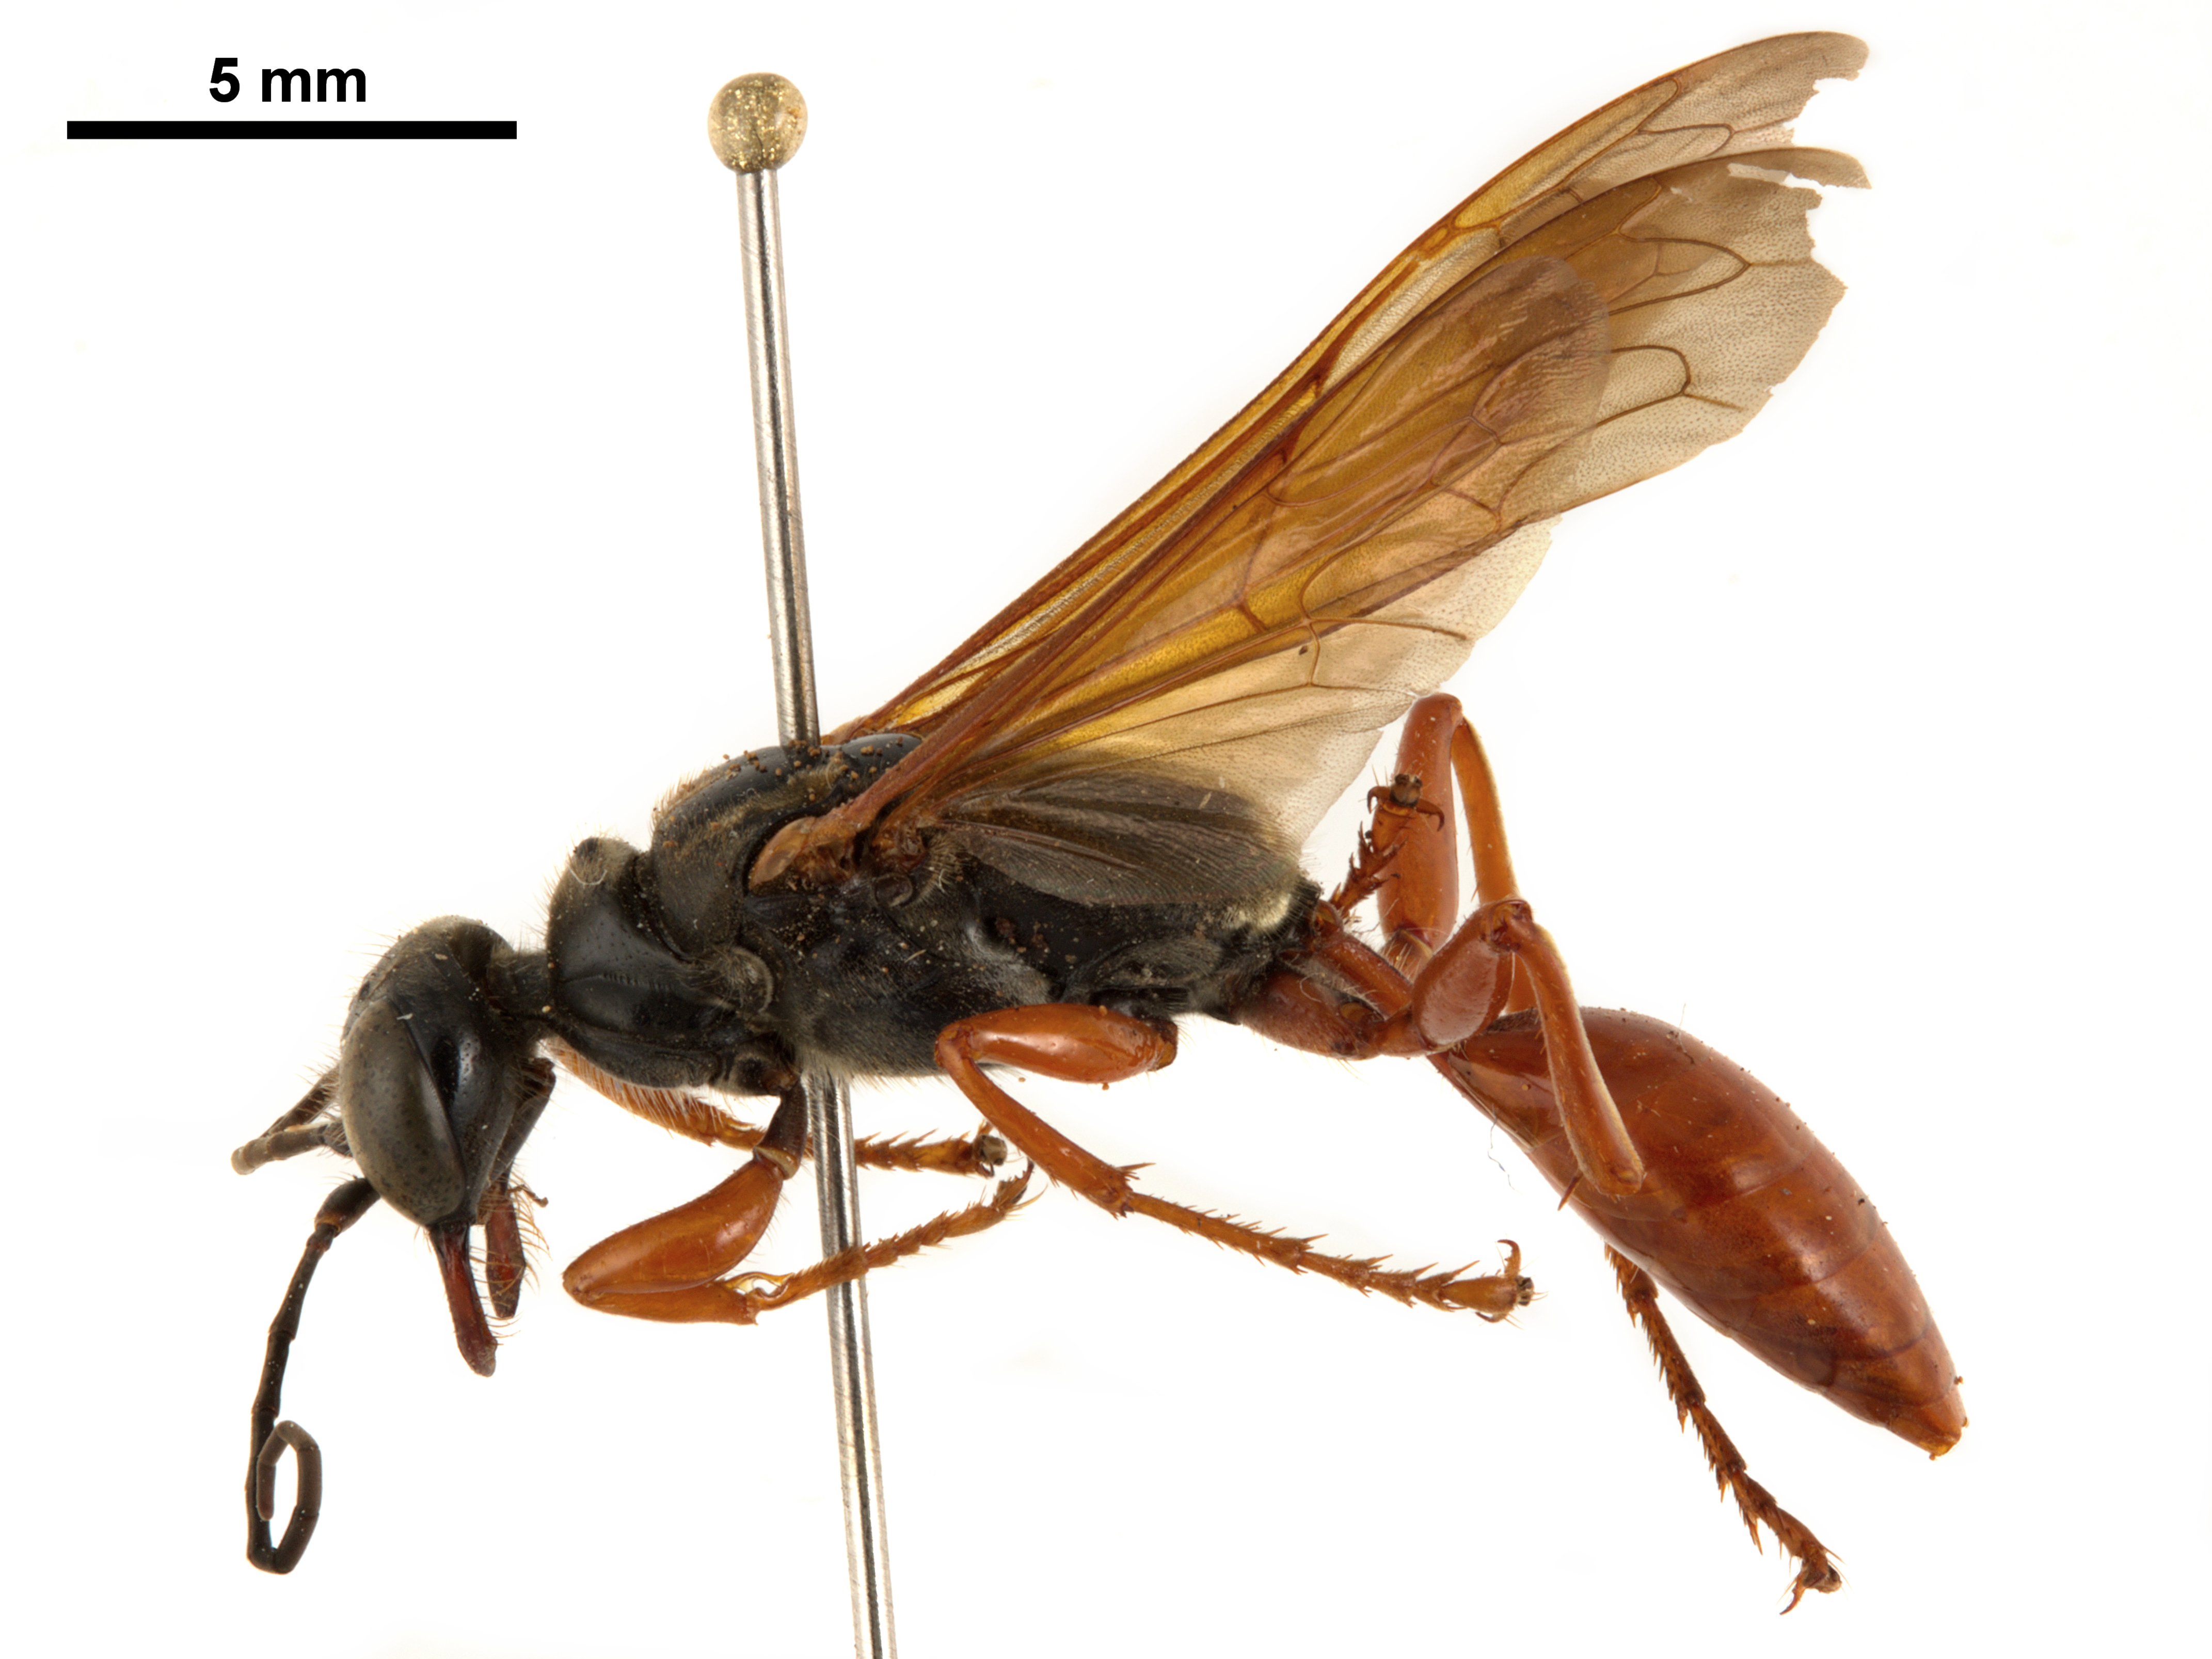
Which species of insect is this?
Penepodium luteipenne
